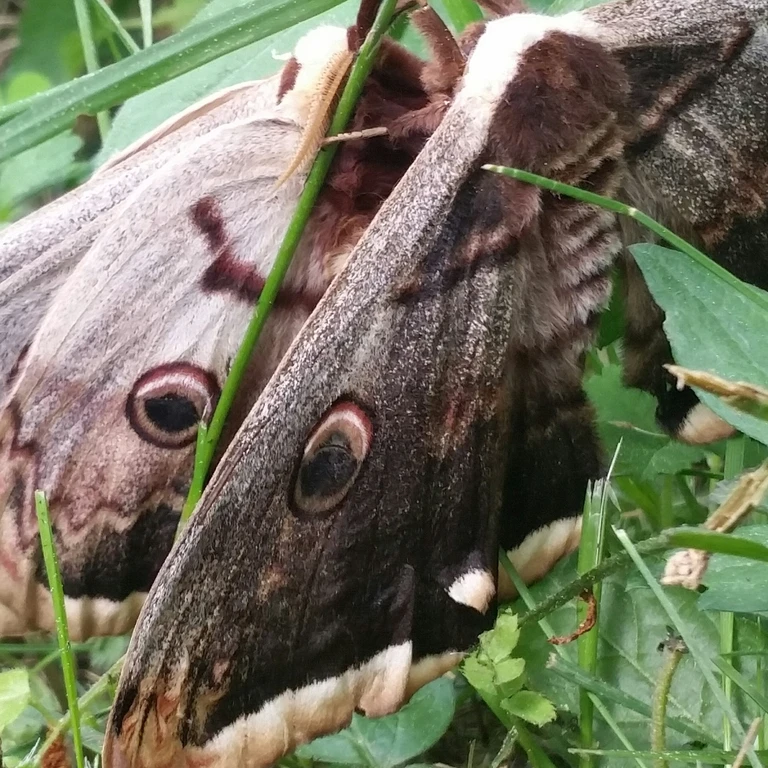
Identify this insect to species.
Saturnia pyri
